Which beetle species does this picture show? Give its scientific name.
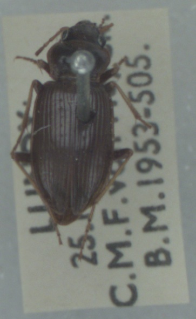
Nebria salina
